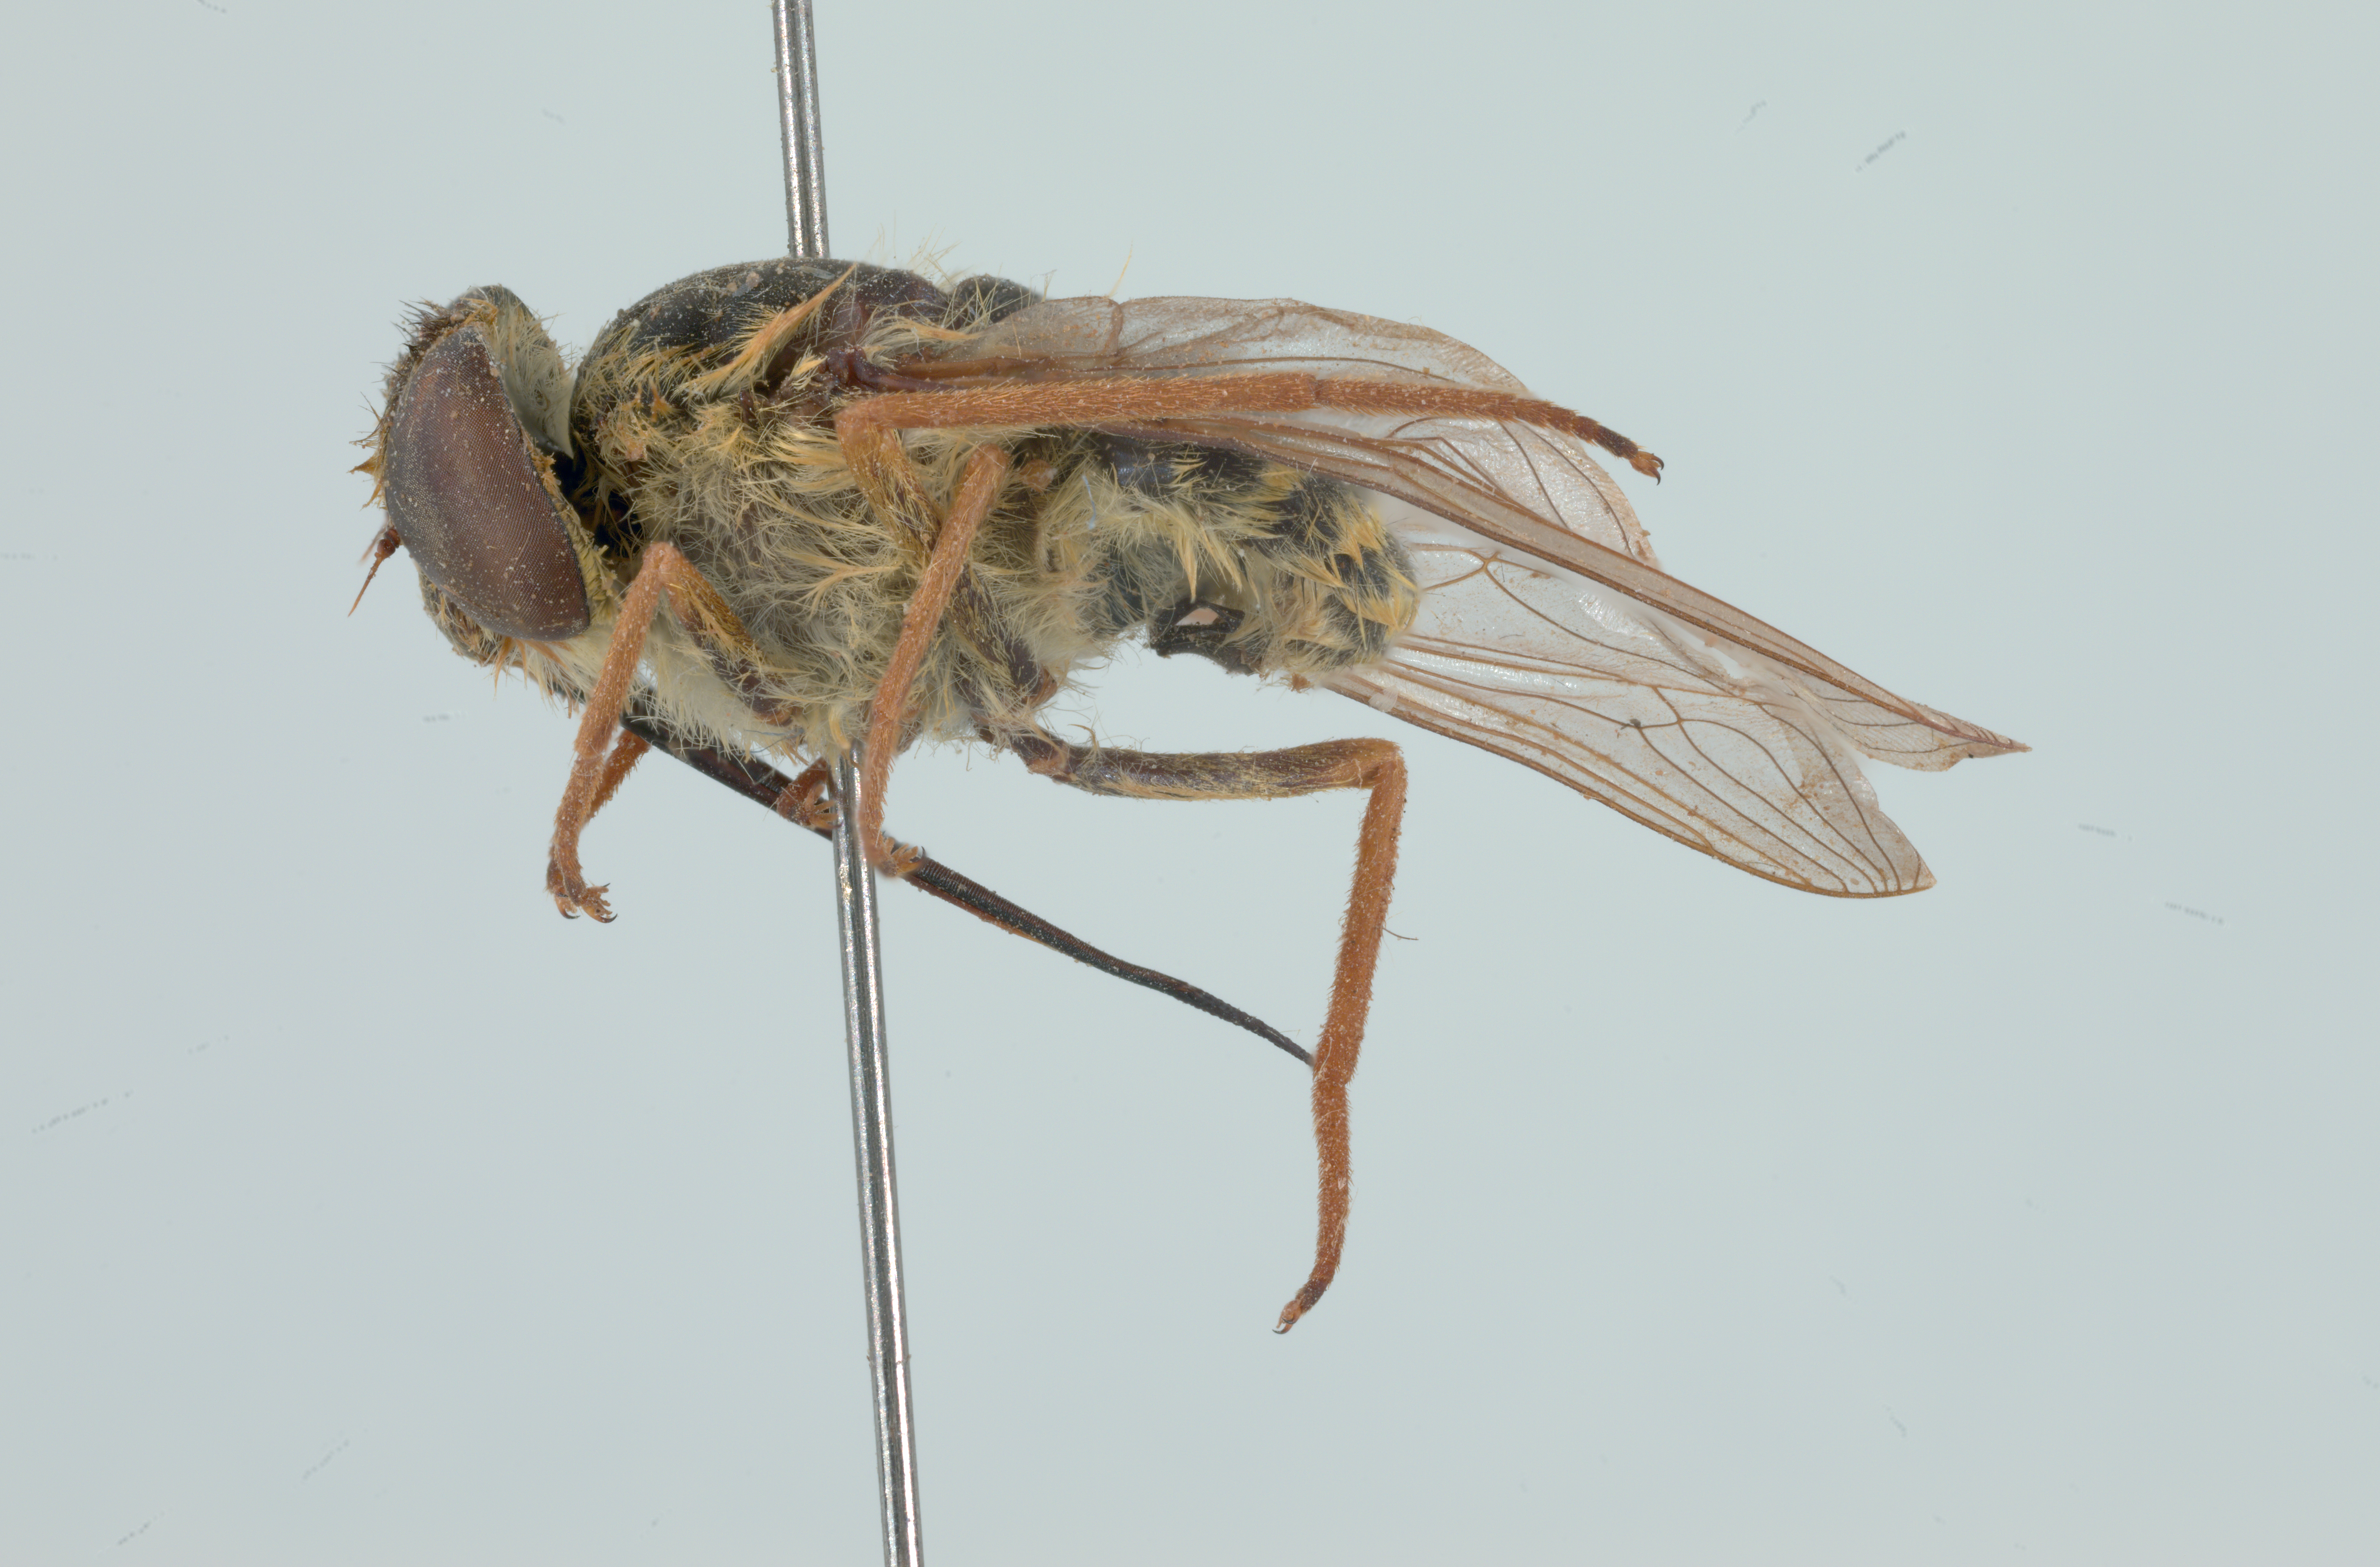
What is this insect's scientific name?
Neorhynchocephalus tauscheri
